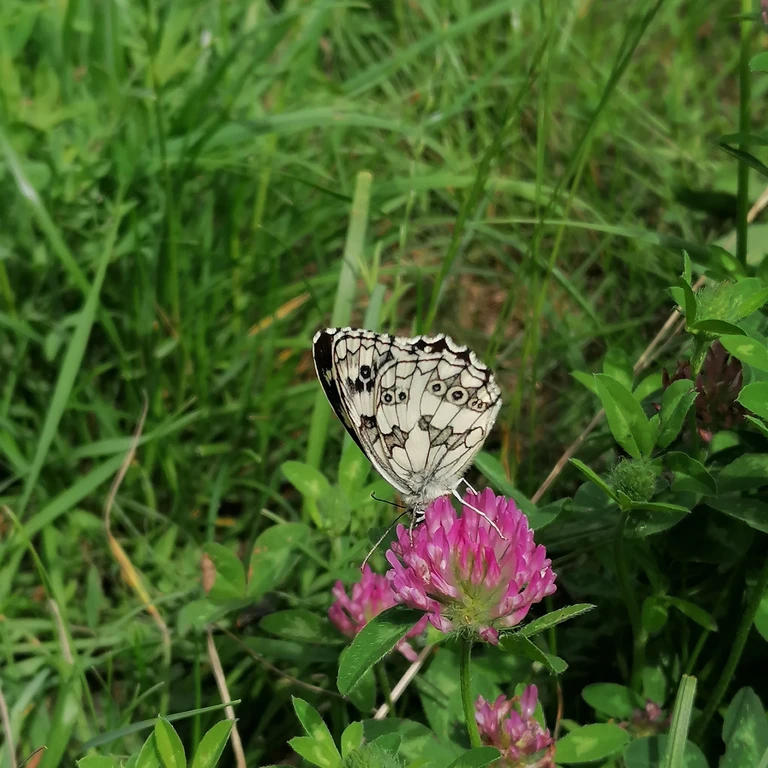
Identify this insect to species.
Melanargia galathea
